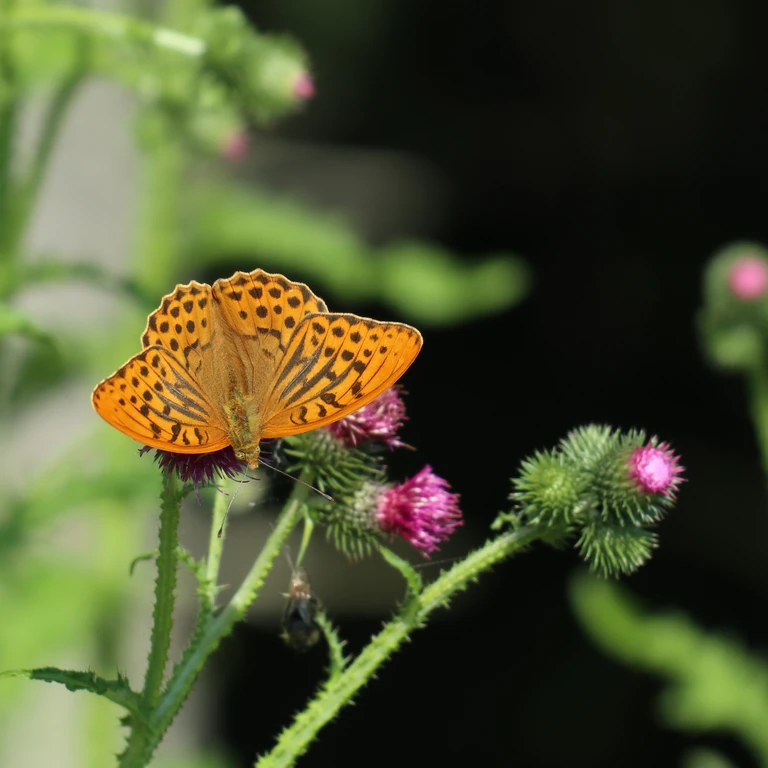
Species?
Argynnis paphia
